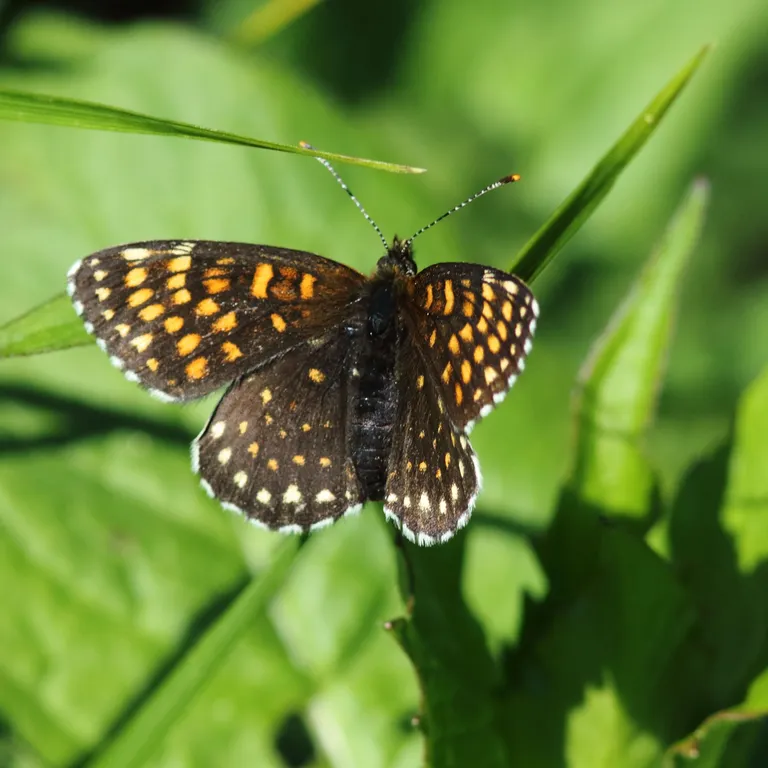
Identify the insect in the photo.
Melitaea diamina
